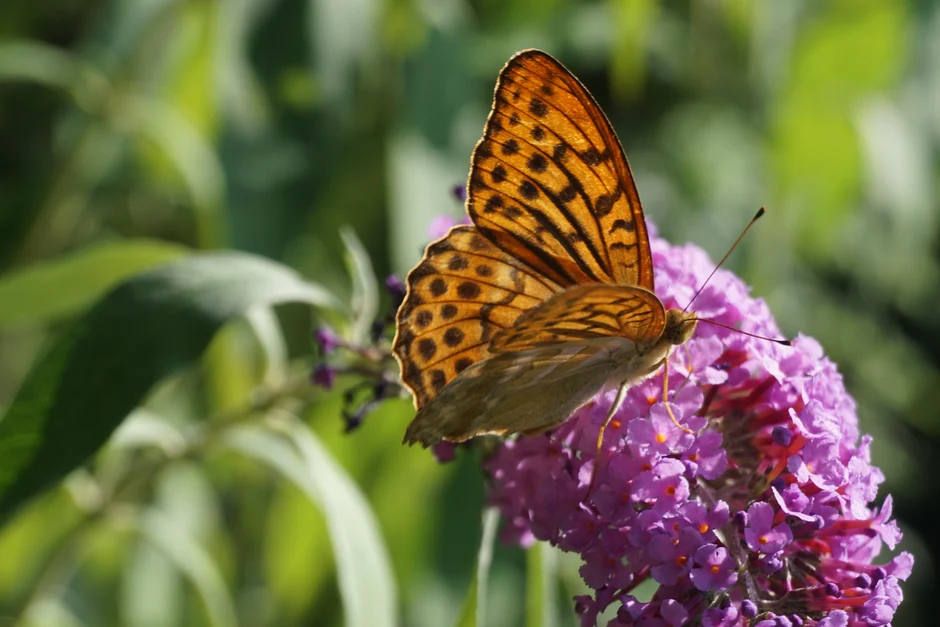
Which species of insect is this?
Argynnis paphia
